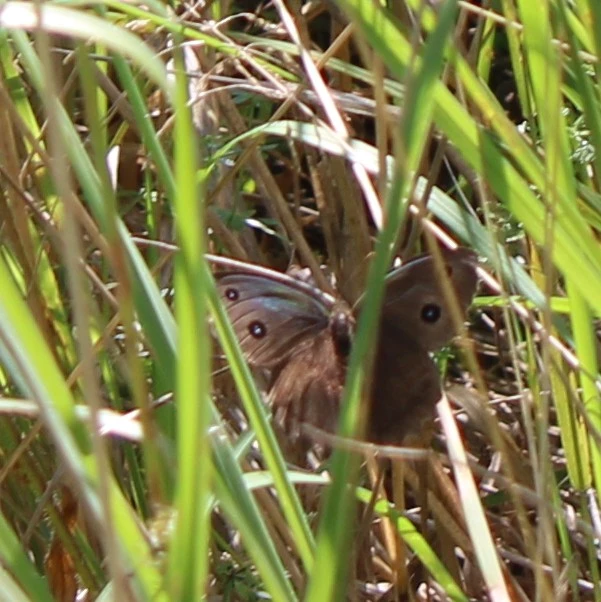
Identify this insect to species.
Minois dryas
